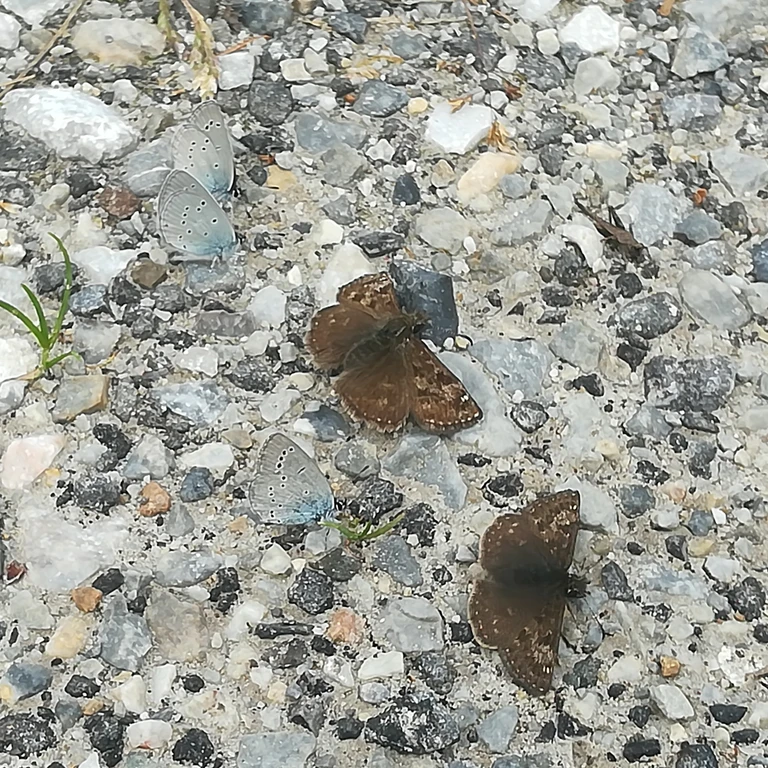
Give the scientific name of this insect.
Erynnis tages
